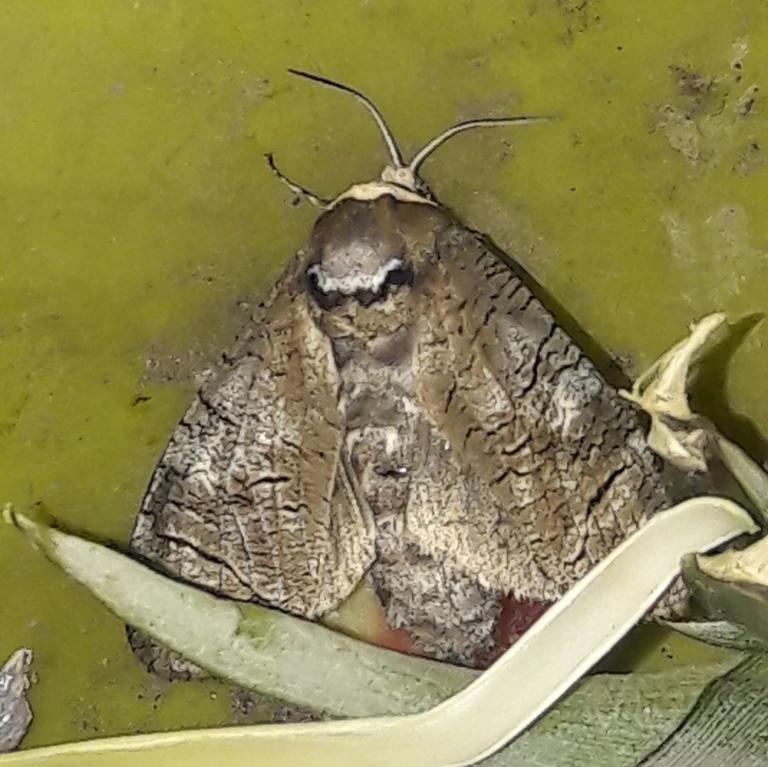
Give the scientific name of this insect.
Cossus cossus
